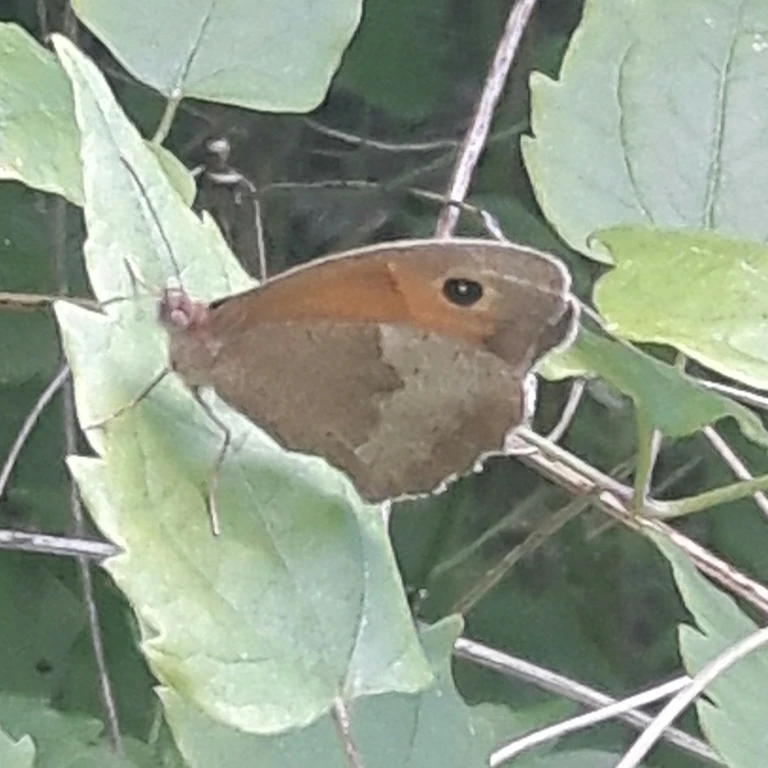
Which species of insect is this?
Maniola jurtina
